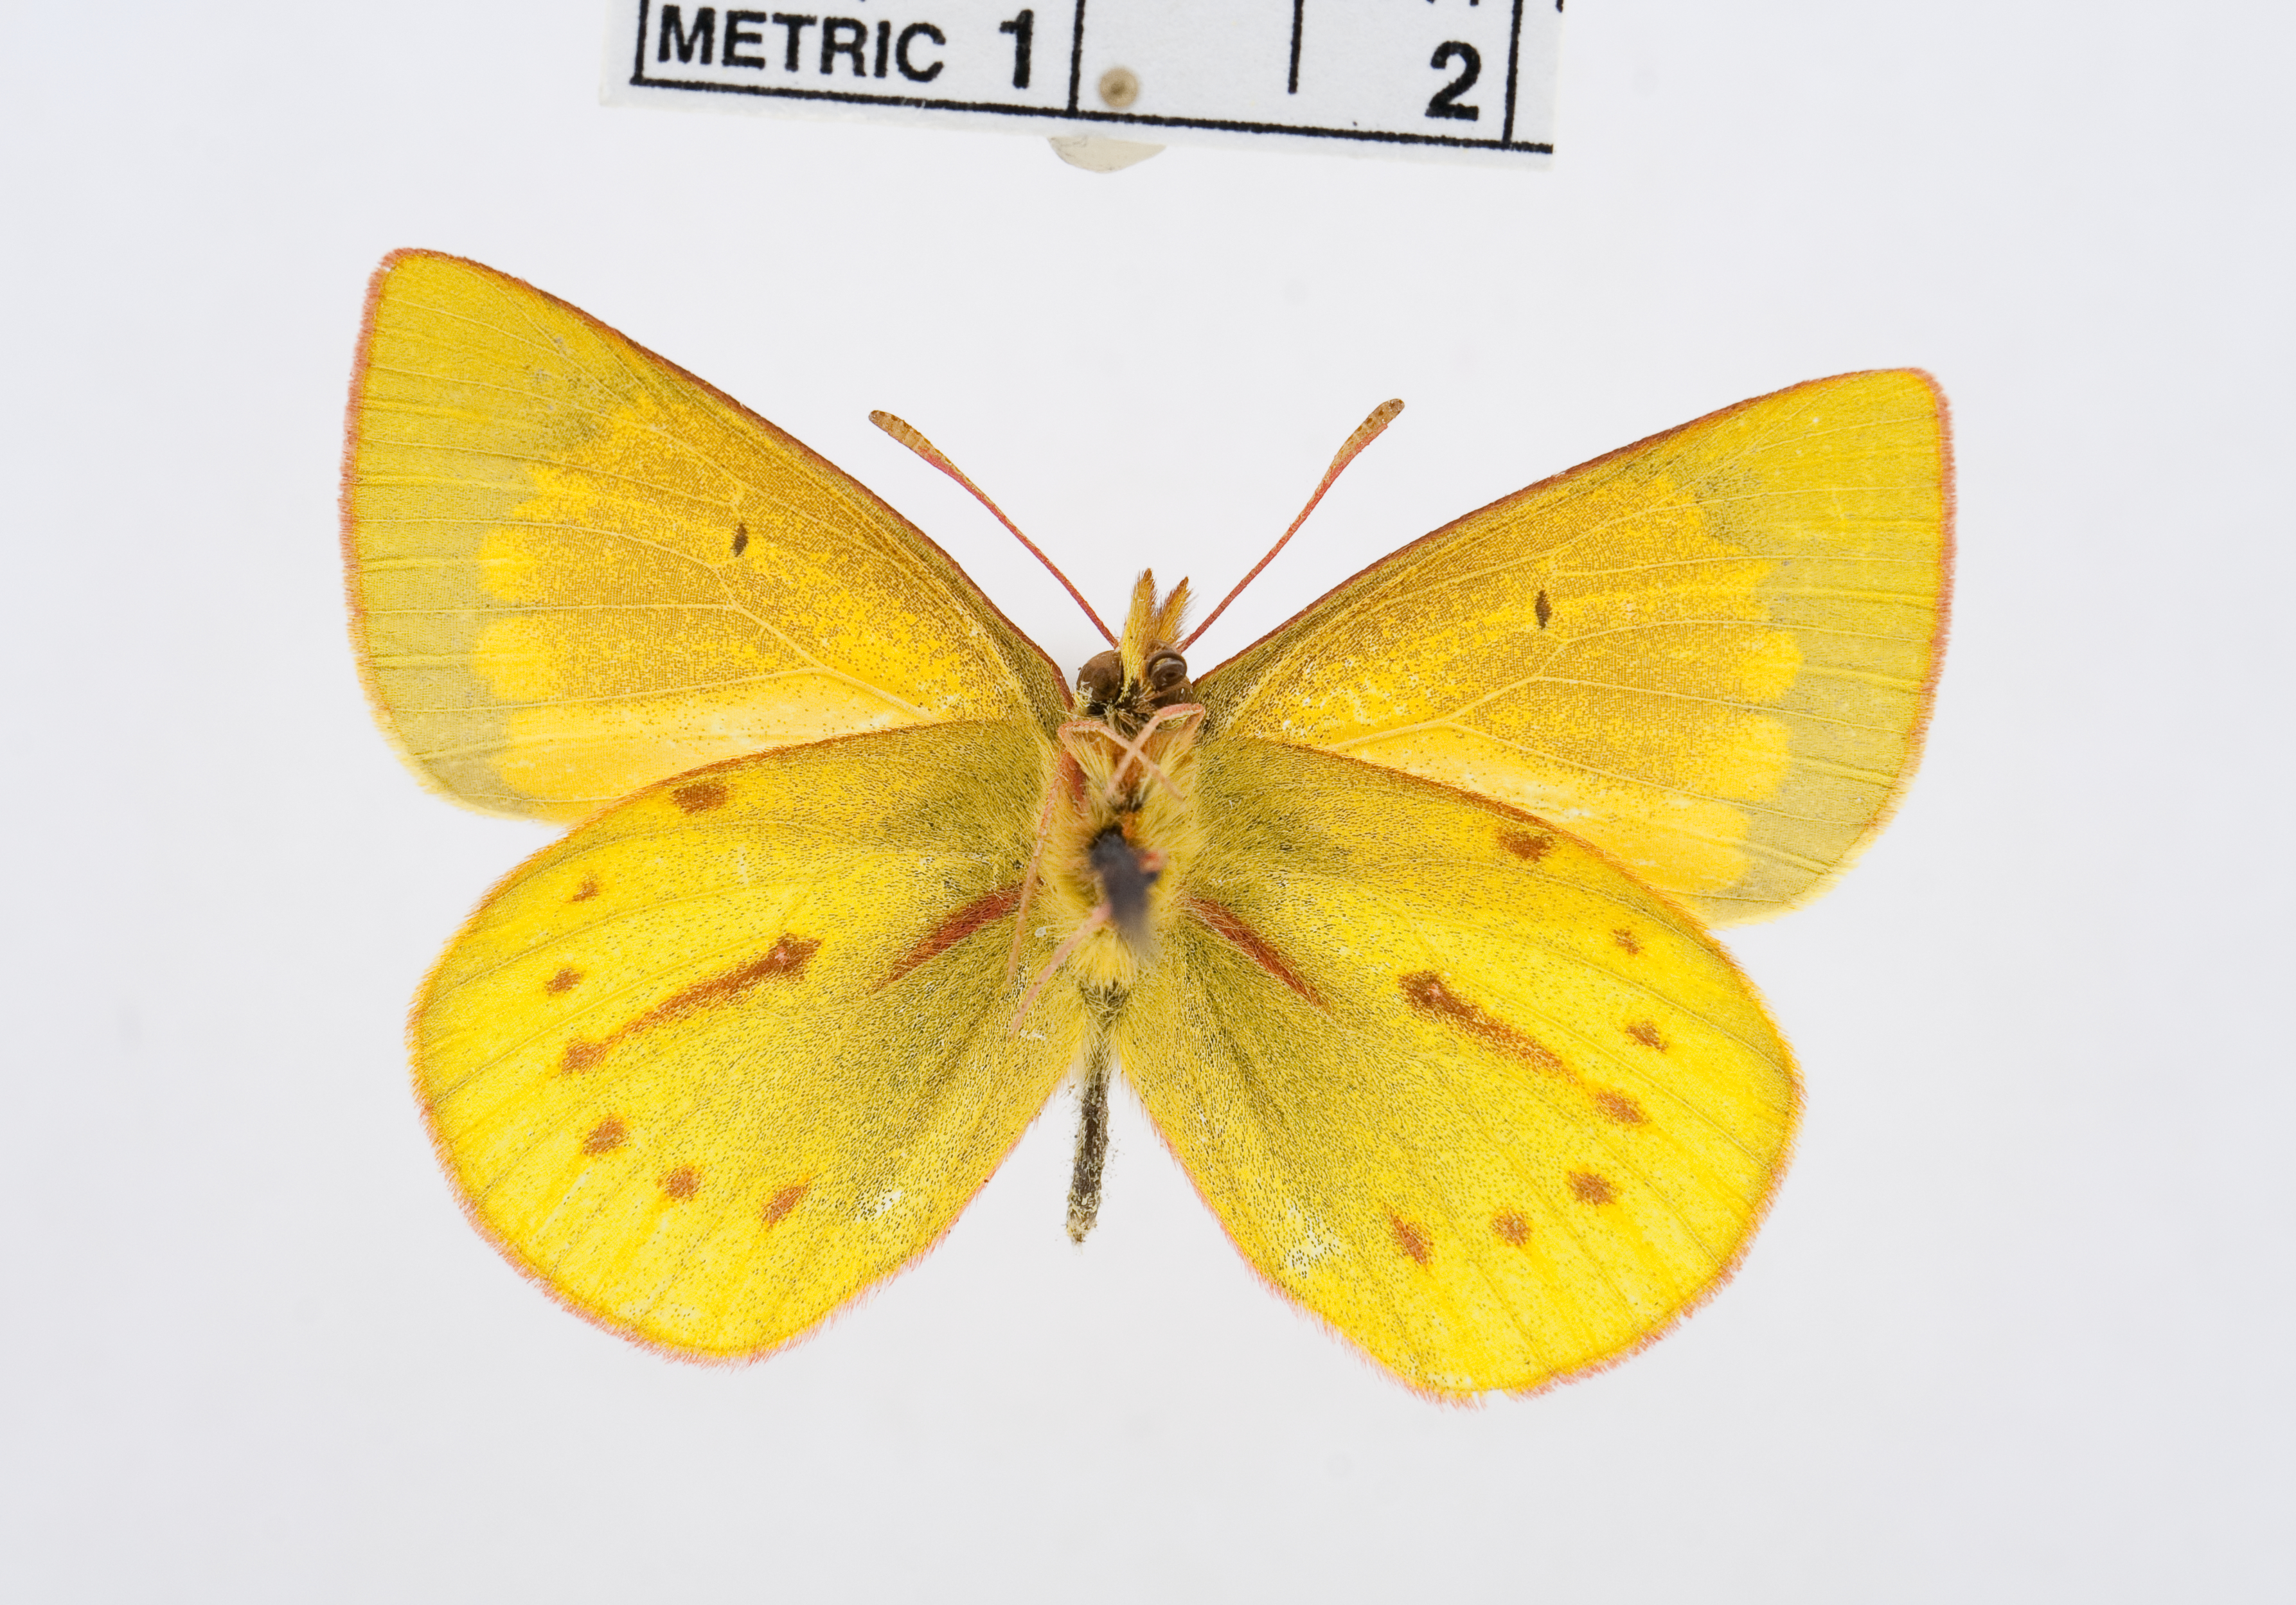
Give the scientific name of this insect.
Colias euxanthe
